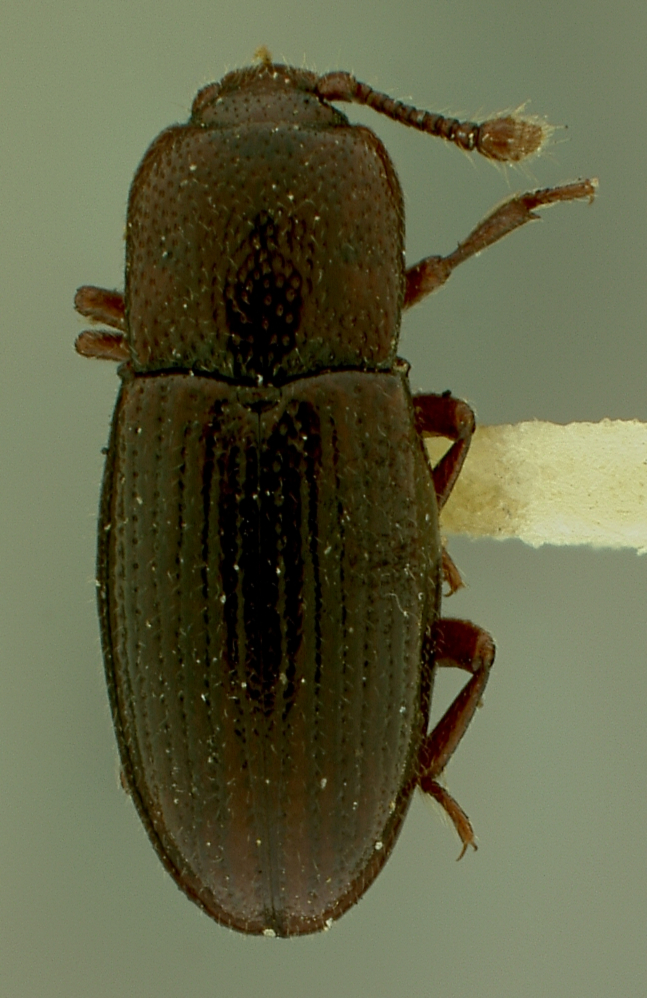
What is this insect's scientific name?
Cerylon californicum
